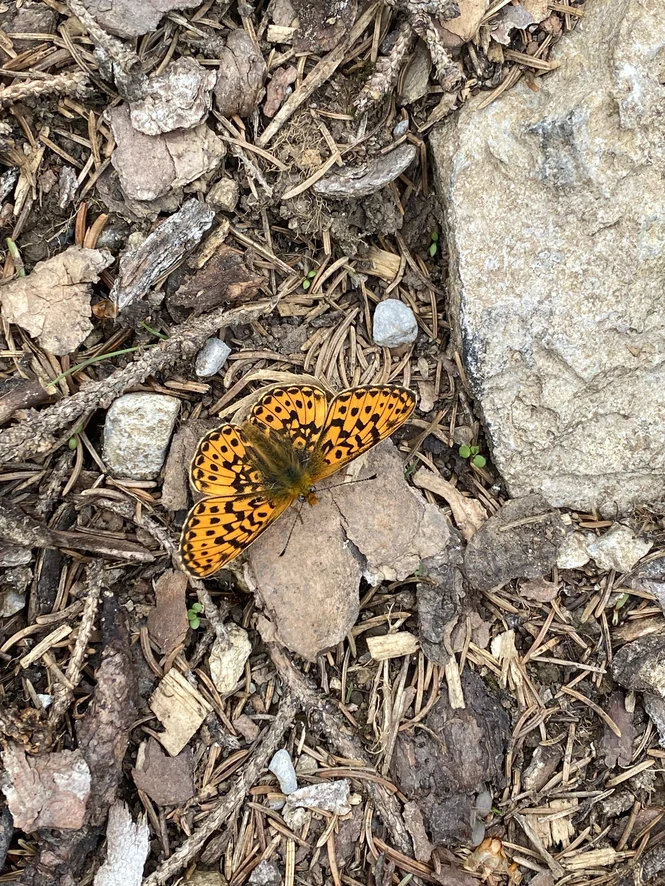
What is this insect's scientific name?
Boloria euphrosyne (also Clossiana euphrosyne)
